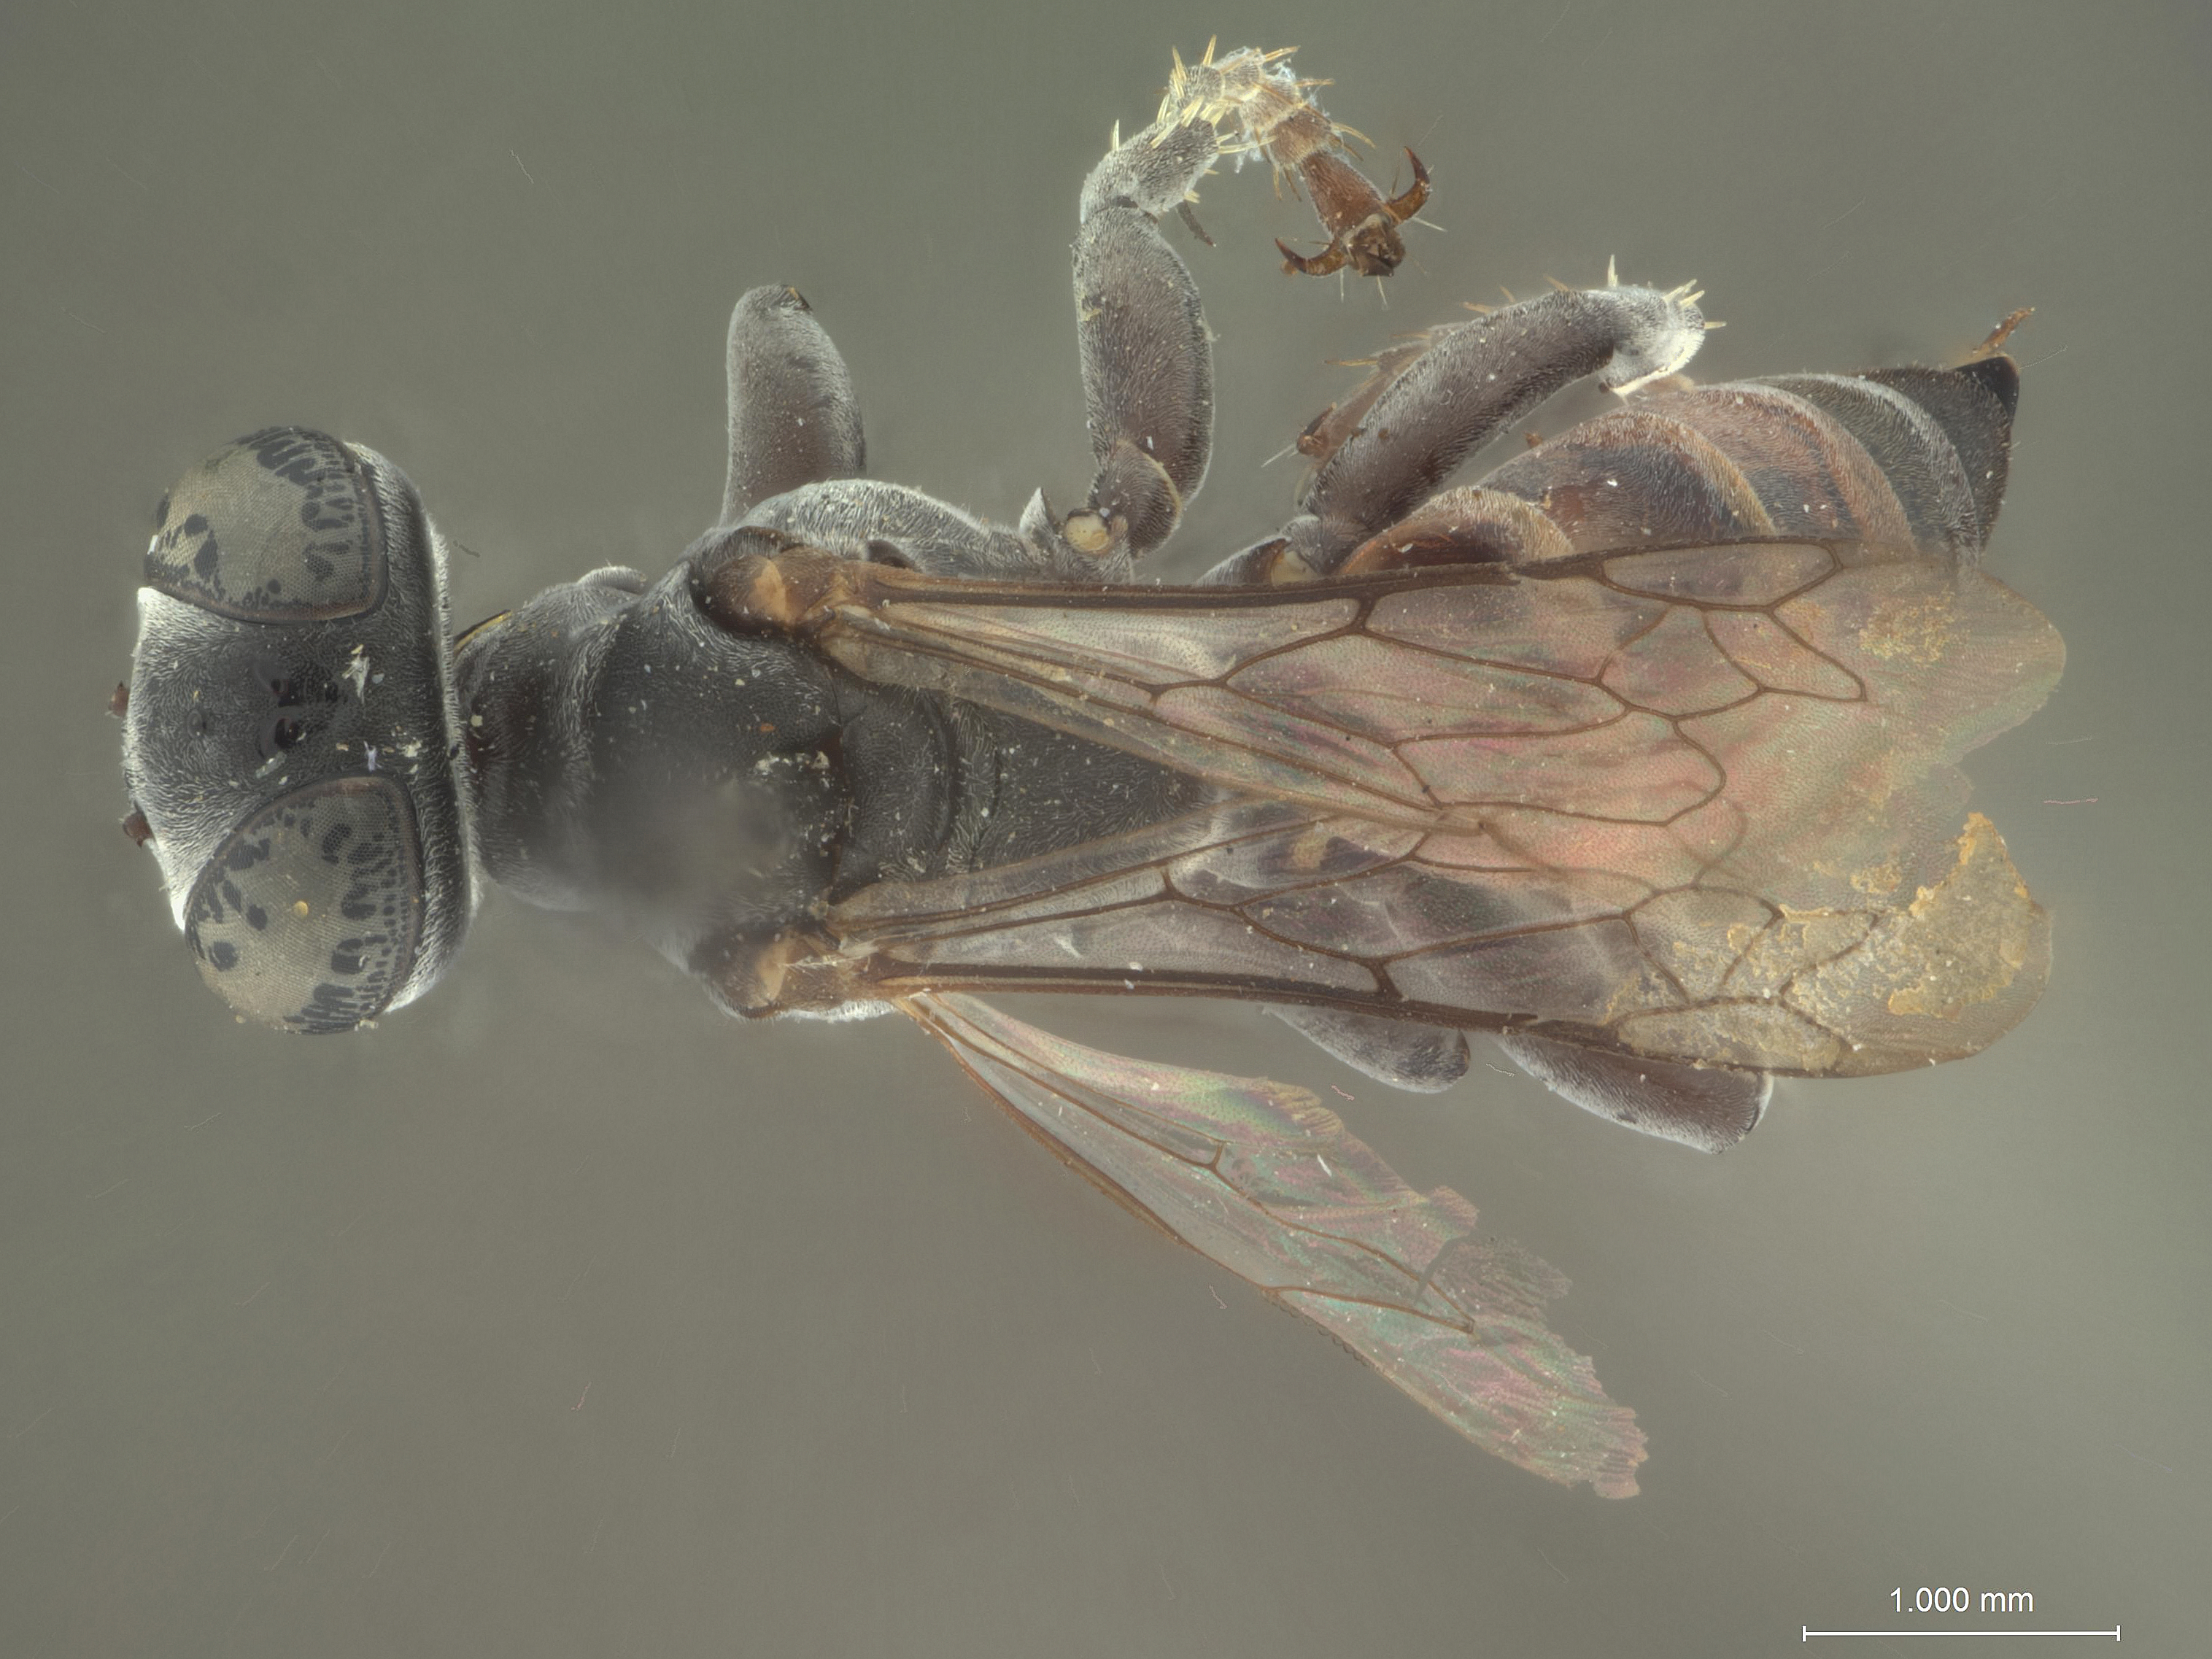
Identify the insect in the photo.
Tachysphex leensis
